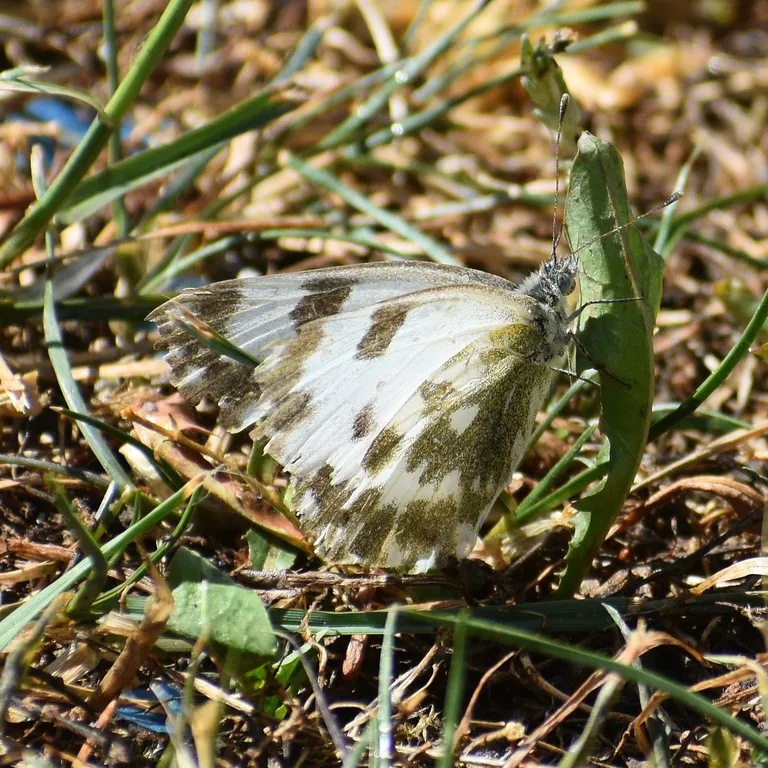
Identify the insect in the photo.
Pontia edusa
